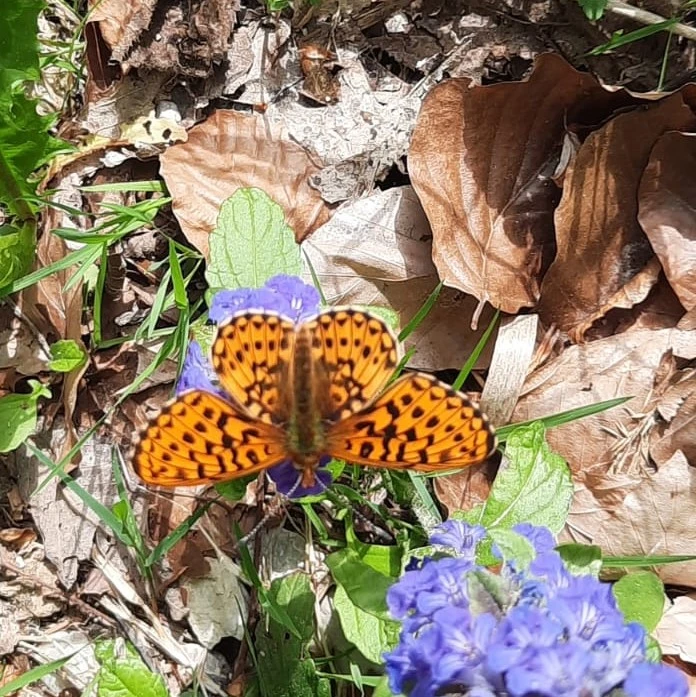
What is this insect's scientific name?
Boloria euphrosyne (also Clossiana euphrosyne)
